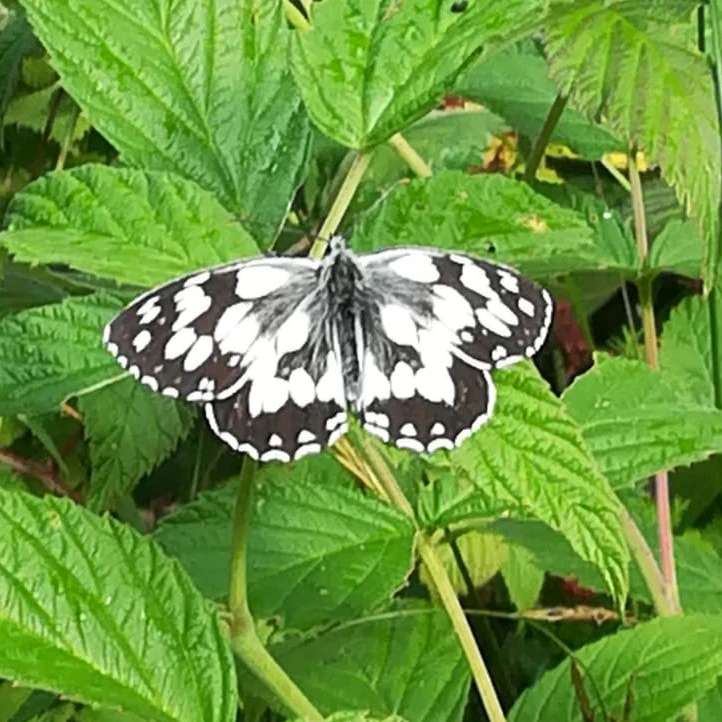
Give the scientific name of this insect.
Melanargia galathea
